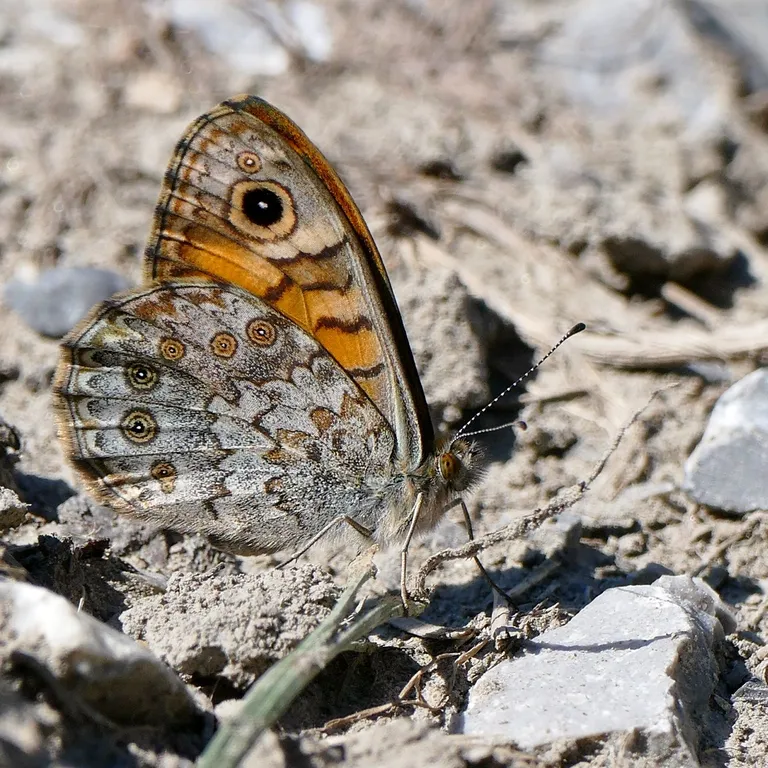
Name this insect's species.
Lasiommata megera (also Pararge megera)
